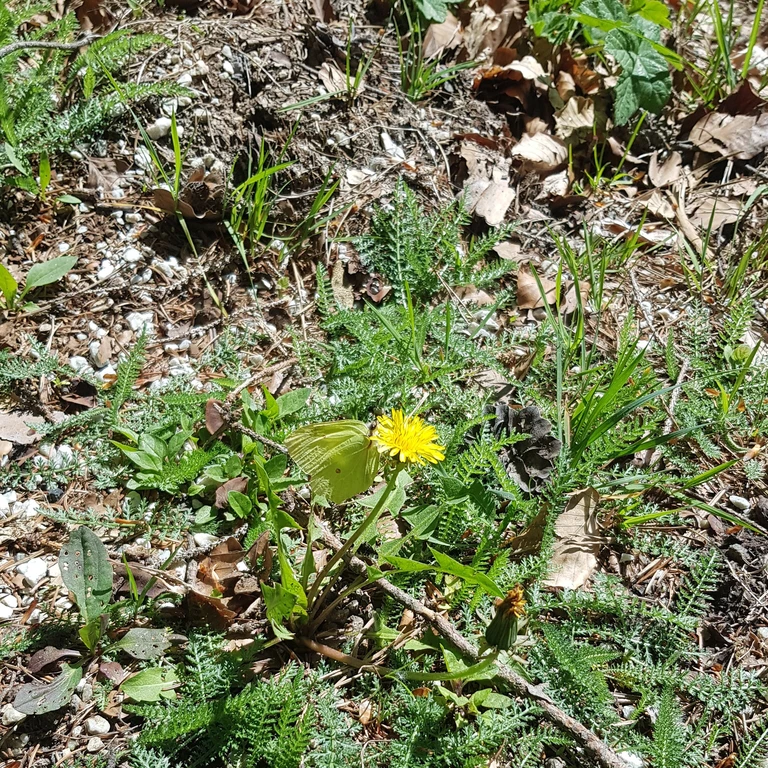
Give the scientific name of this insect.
Gonepteryx rhamni
